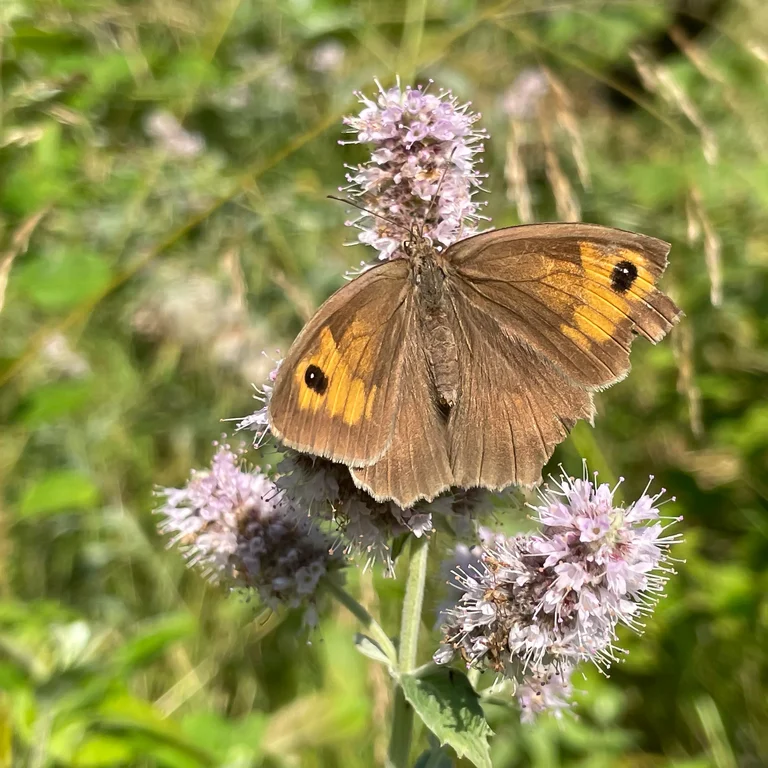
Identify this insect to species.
Maniola jurtina
